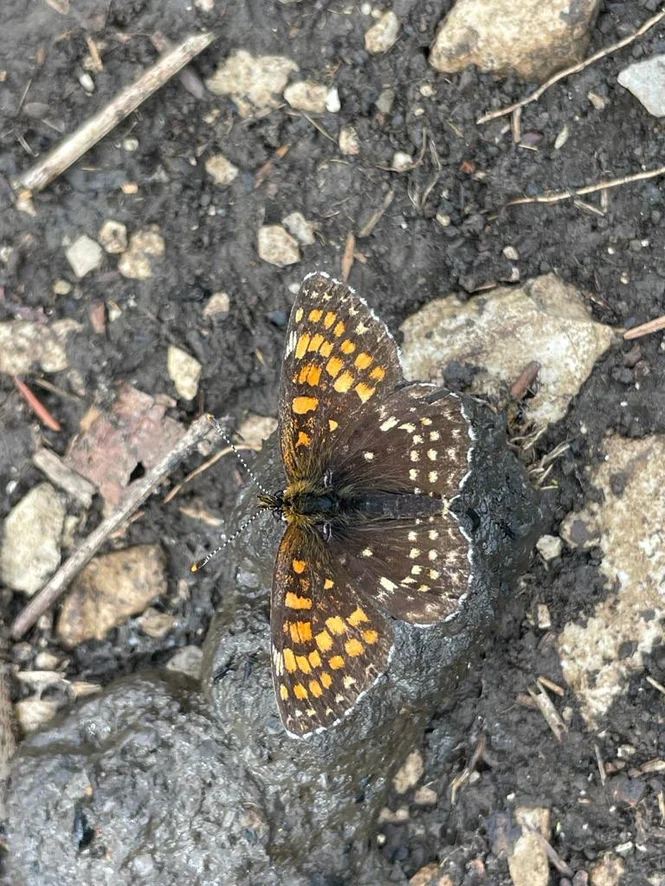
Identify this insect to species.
Melitaea diamina
